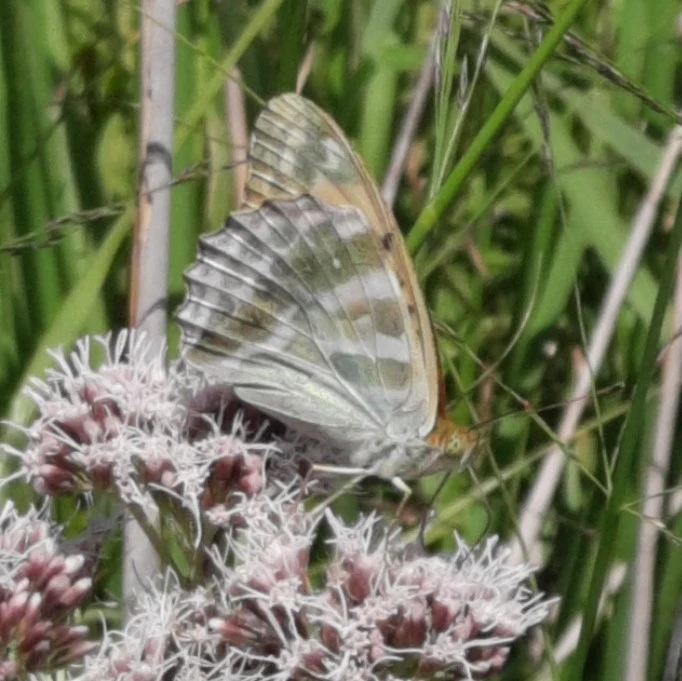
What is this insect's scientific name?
Argynnis paphia
